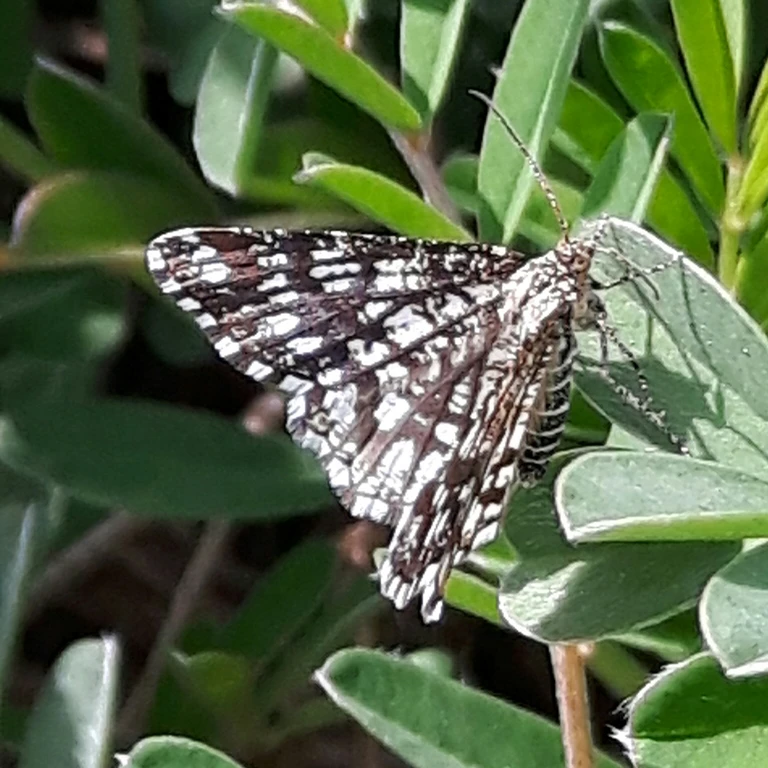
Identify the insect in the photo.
Chiasmia clathrata
